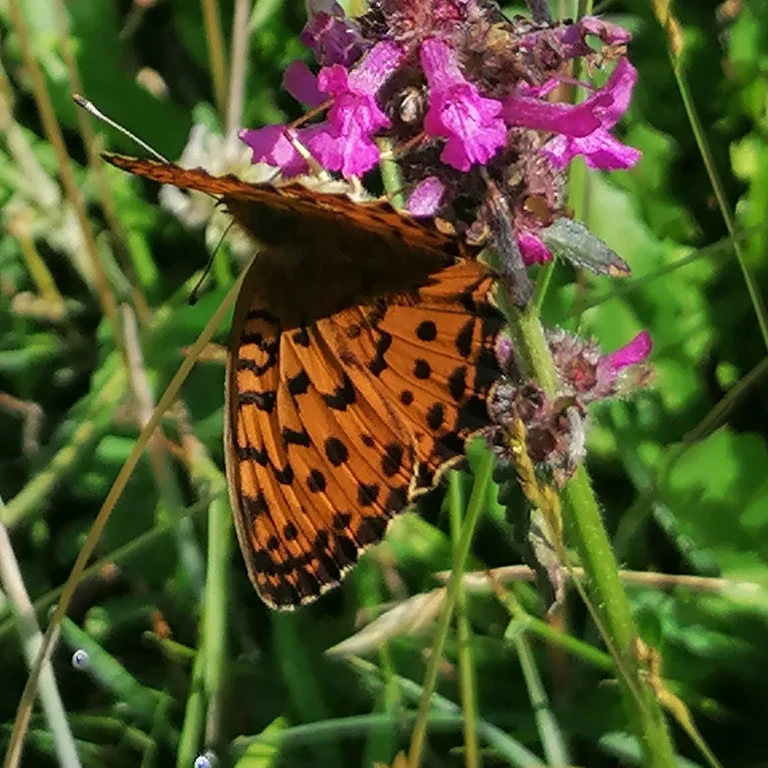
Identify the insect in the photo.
Brenthis daphne
